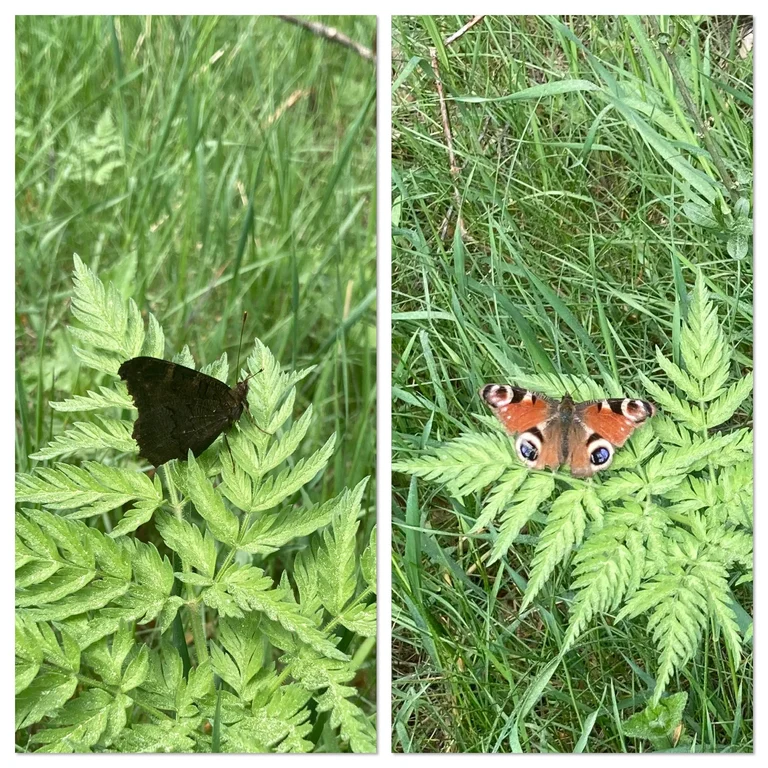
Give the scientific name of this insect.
Aglais io
